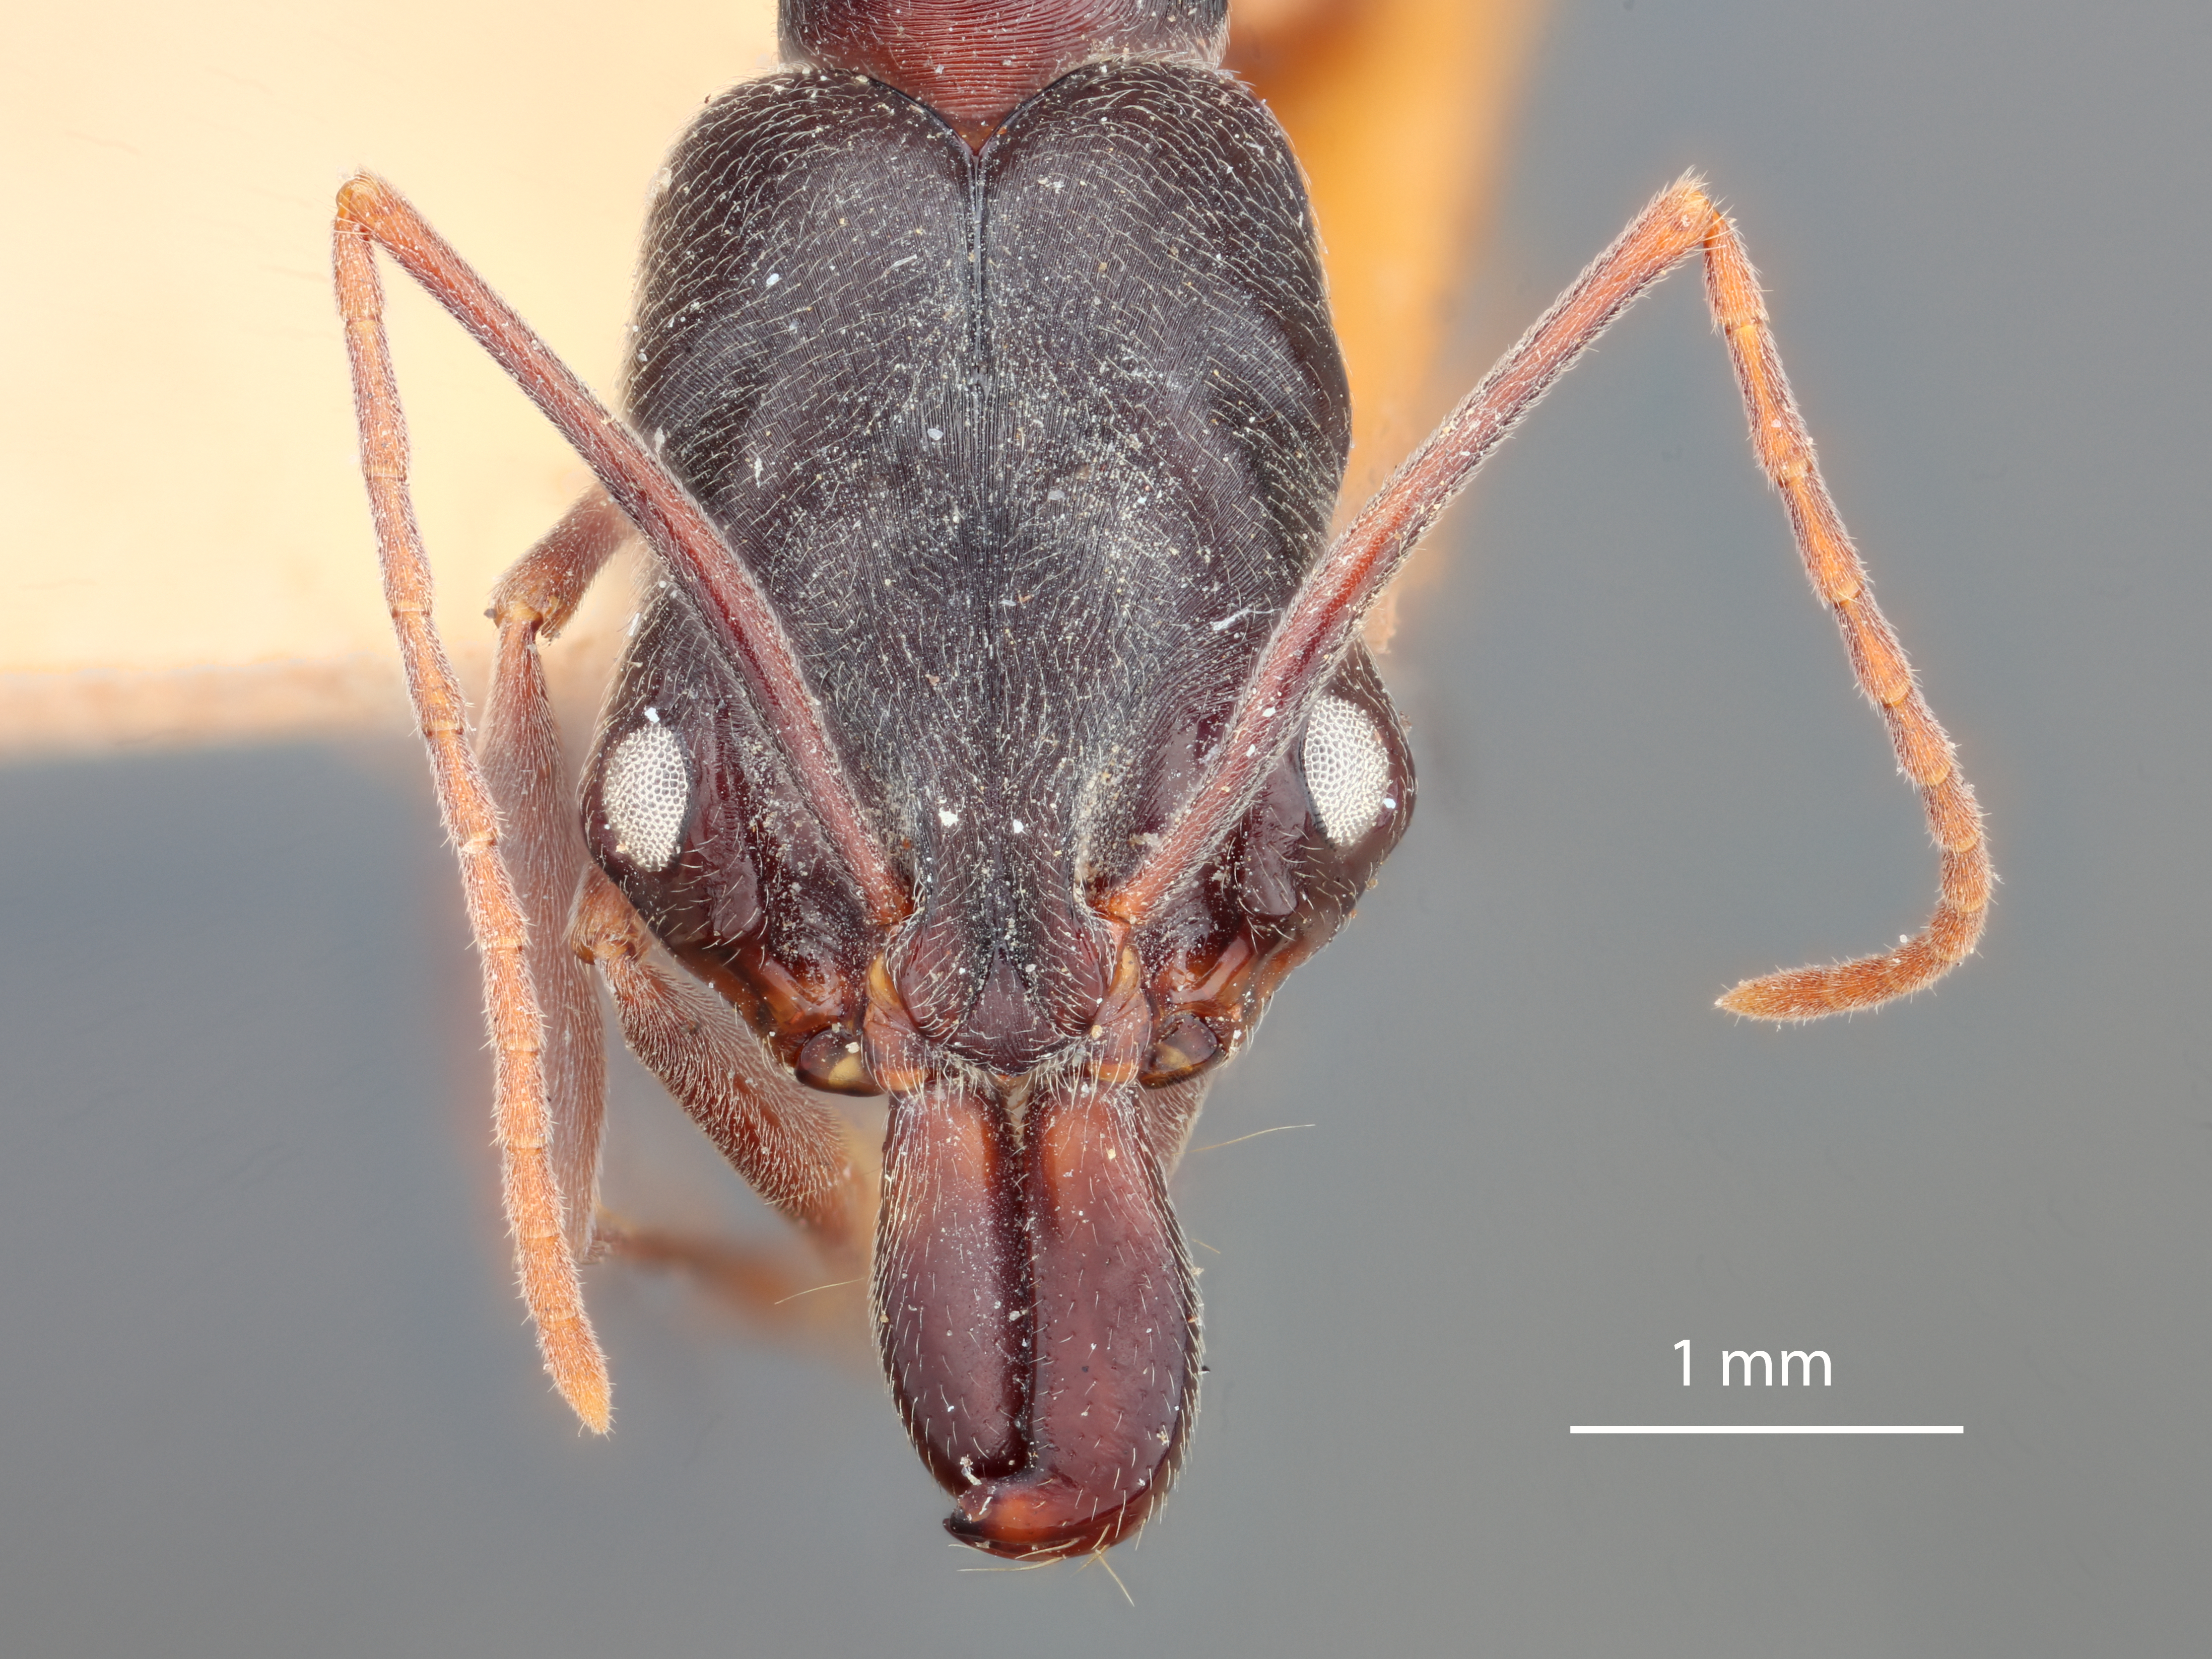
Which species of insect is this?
Odontomachus haematoda
